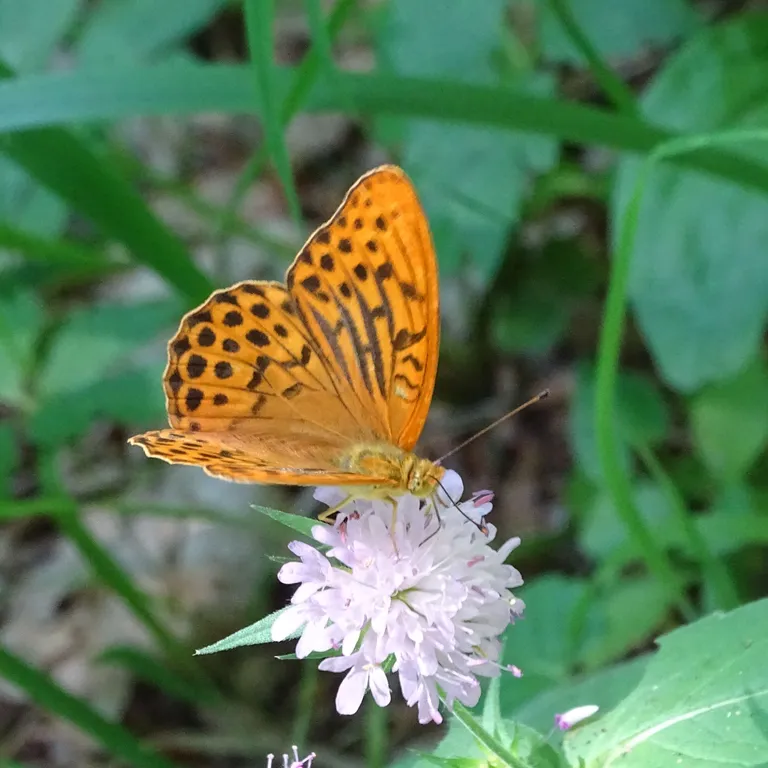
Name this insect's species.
Argynnis paphia
